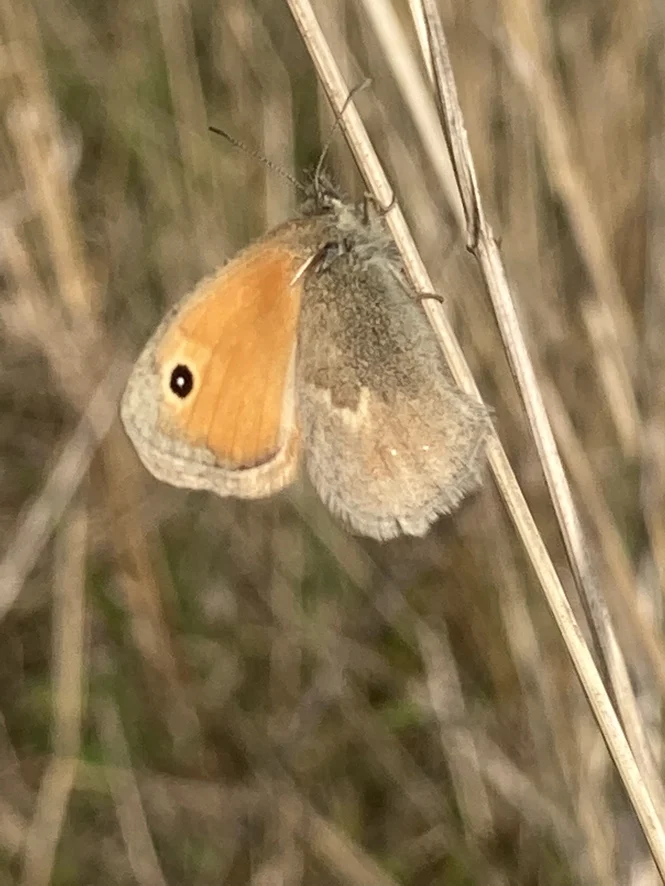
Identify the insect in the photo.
Coenonympha pamphilus
